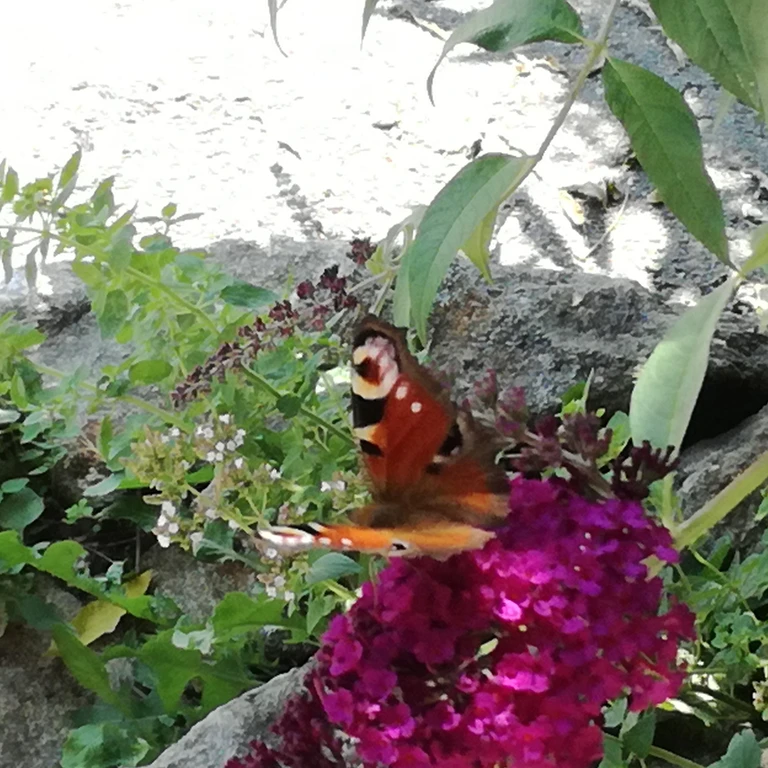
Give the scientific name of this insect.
Aglais io
